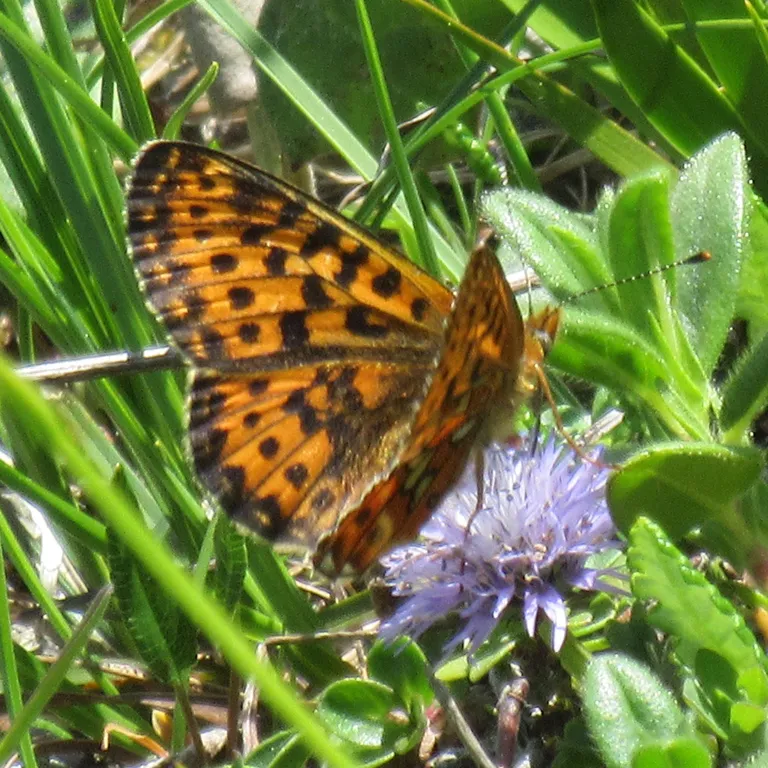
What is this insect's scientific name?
Boloria euphrosyne (also Clossiana euphrosyne)
